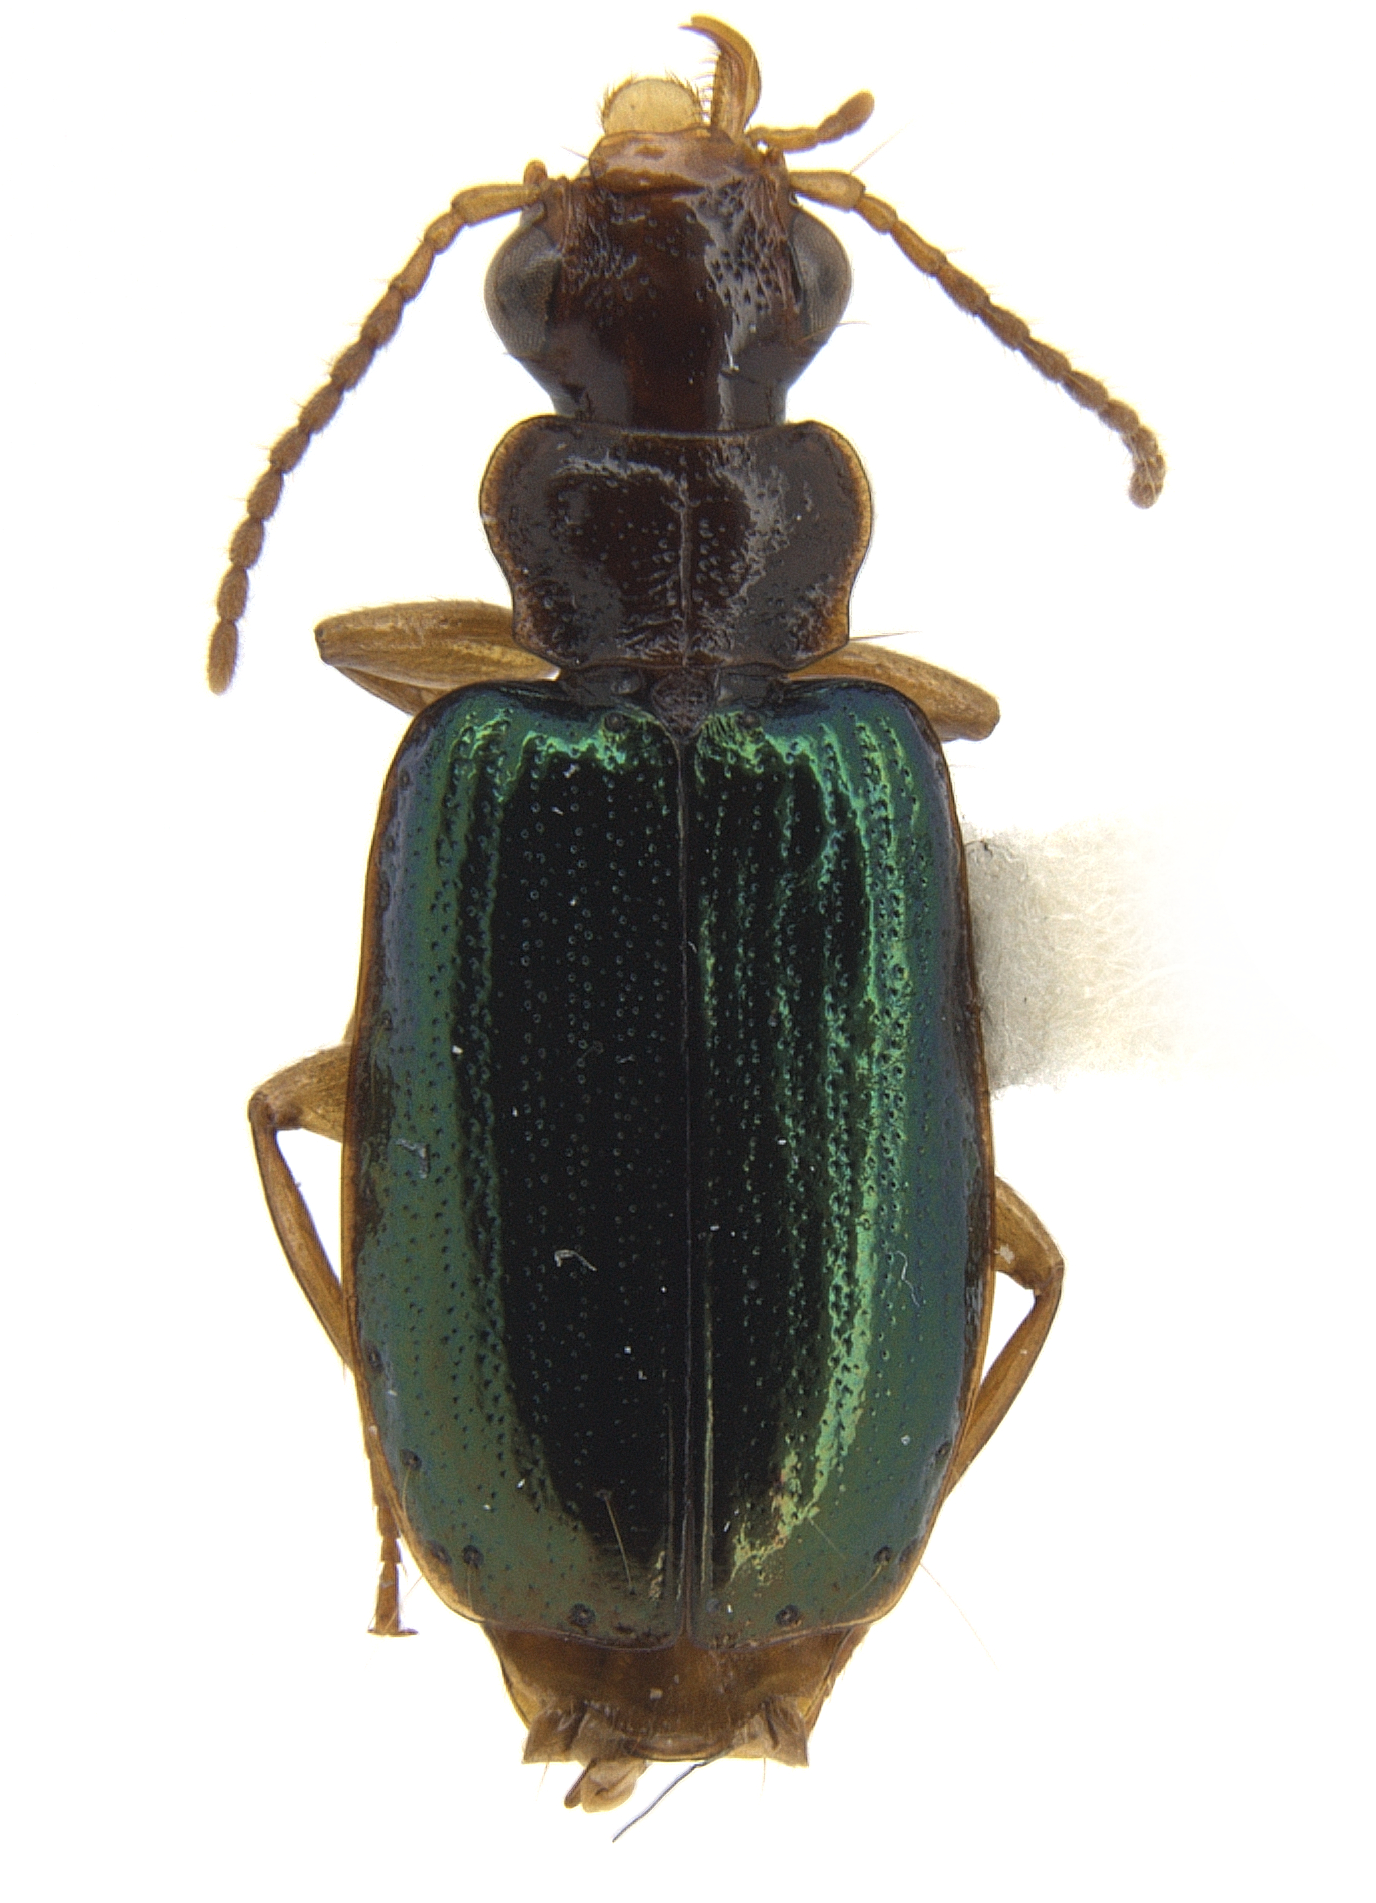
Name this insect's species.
Eucheila adisi
